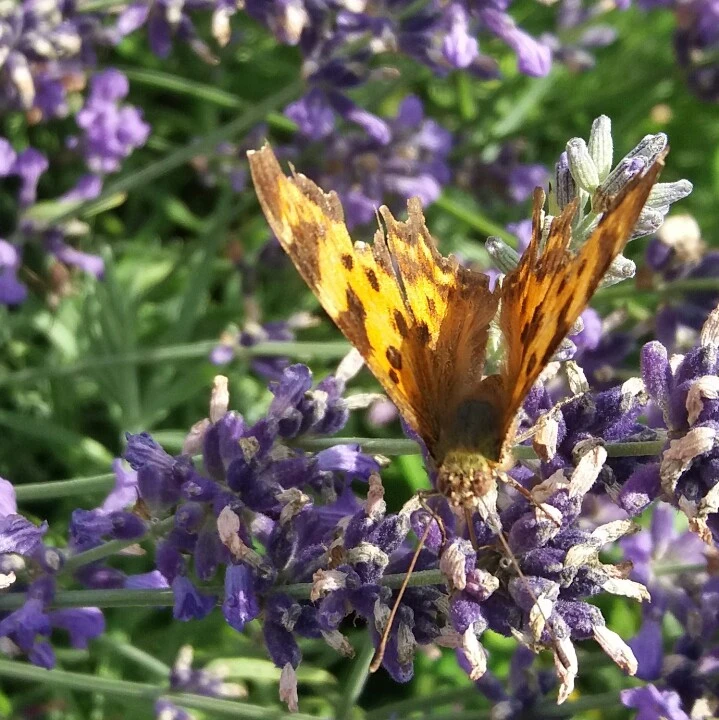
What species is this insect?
Polygonia c-album
